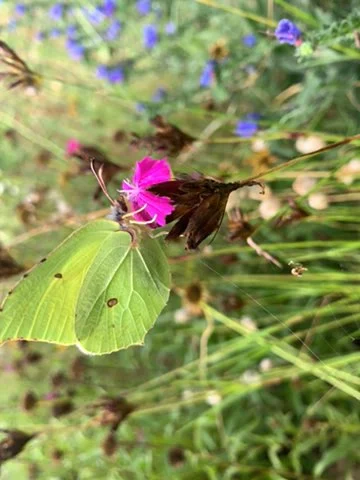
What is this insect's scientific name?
Gonepteryx rhamni
